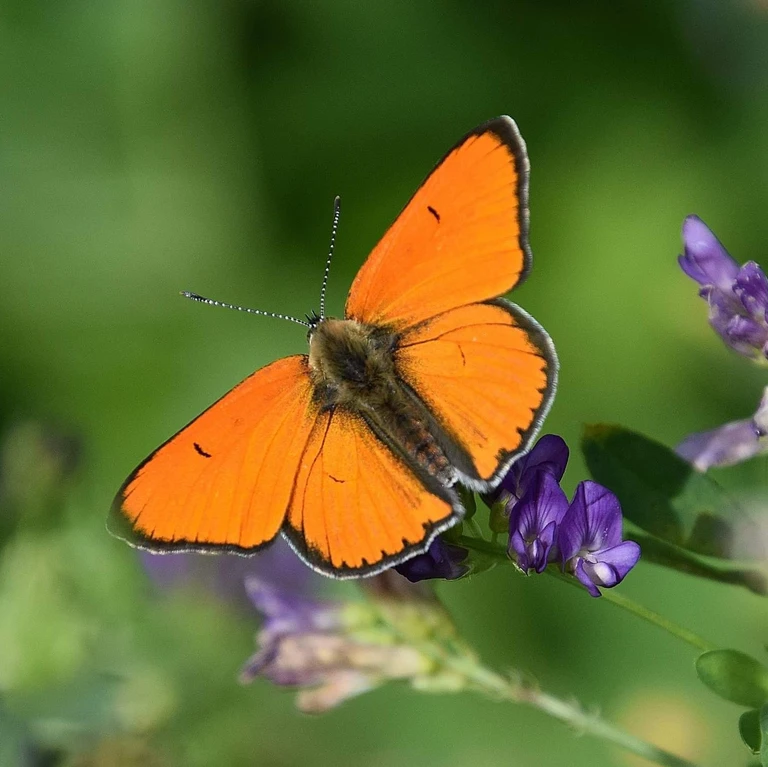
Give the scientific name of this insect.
Lycaena dispar
